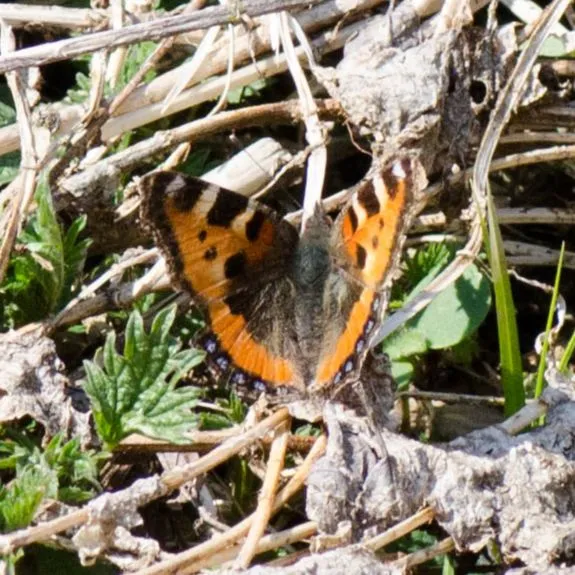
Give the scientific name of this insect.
Aglais urticae
